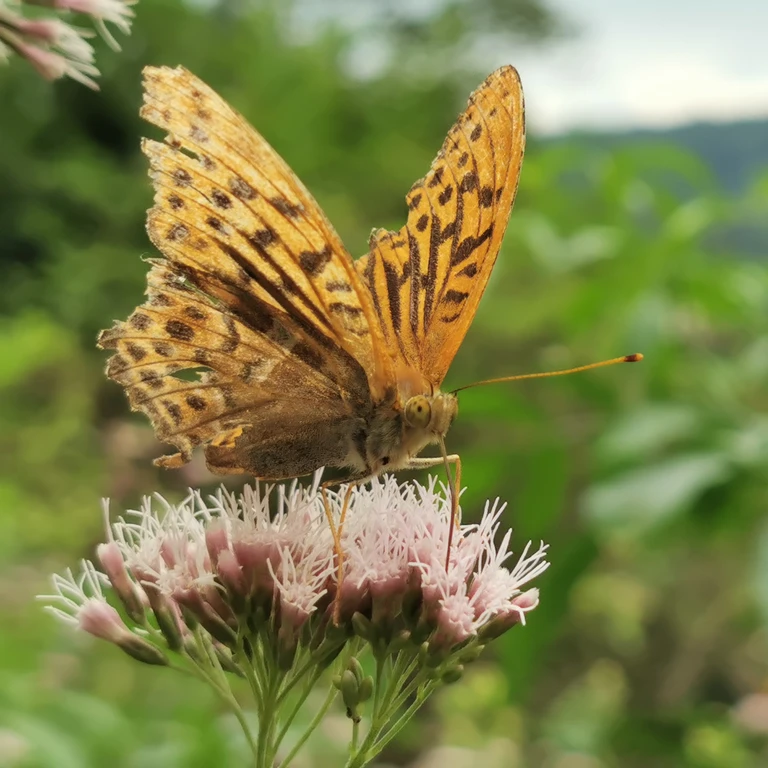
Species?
Argynnis paphia
